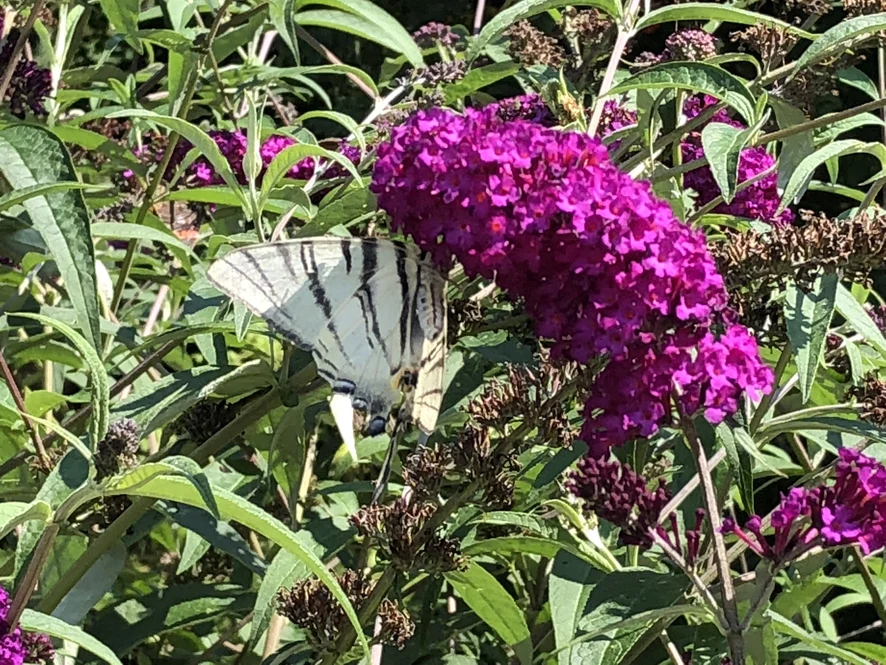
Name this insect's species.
Iphiclides podalirius
